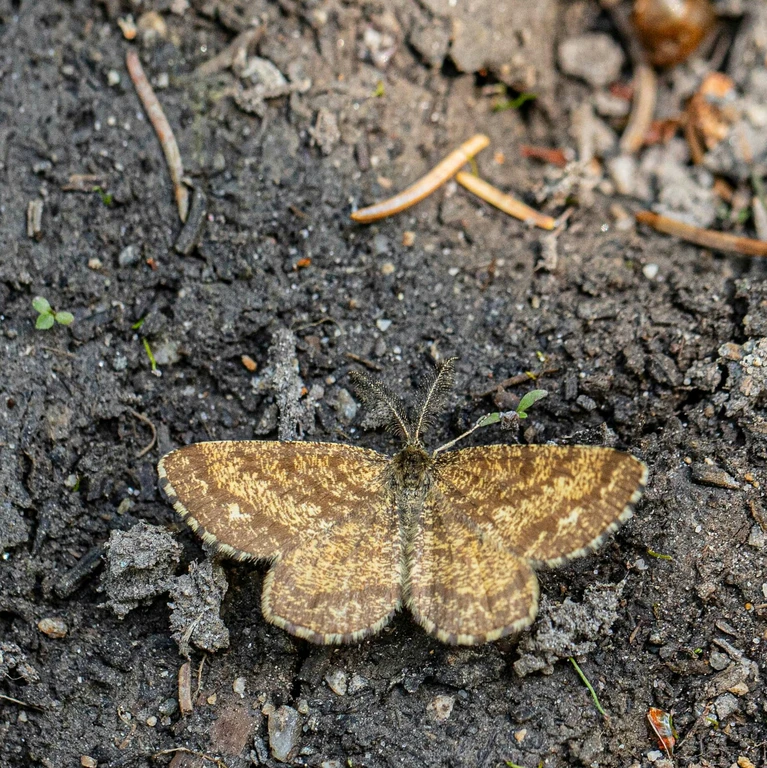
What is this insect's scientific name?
Ematurga atomaria
